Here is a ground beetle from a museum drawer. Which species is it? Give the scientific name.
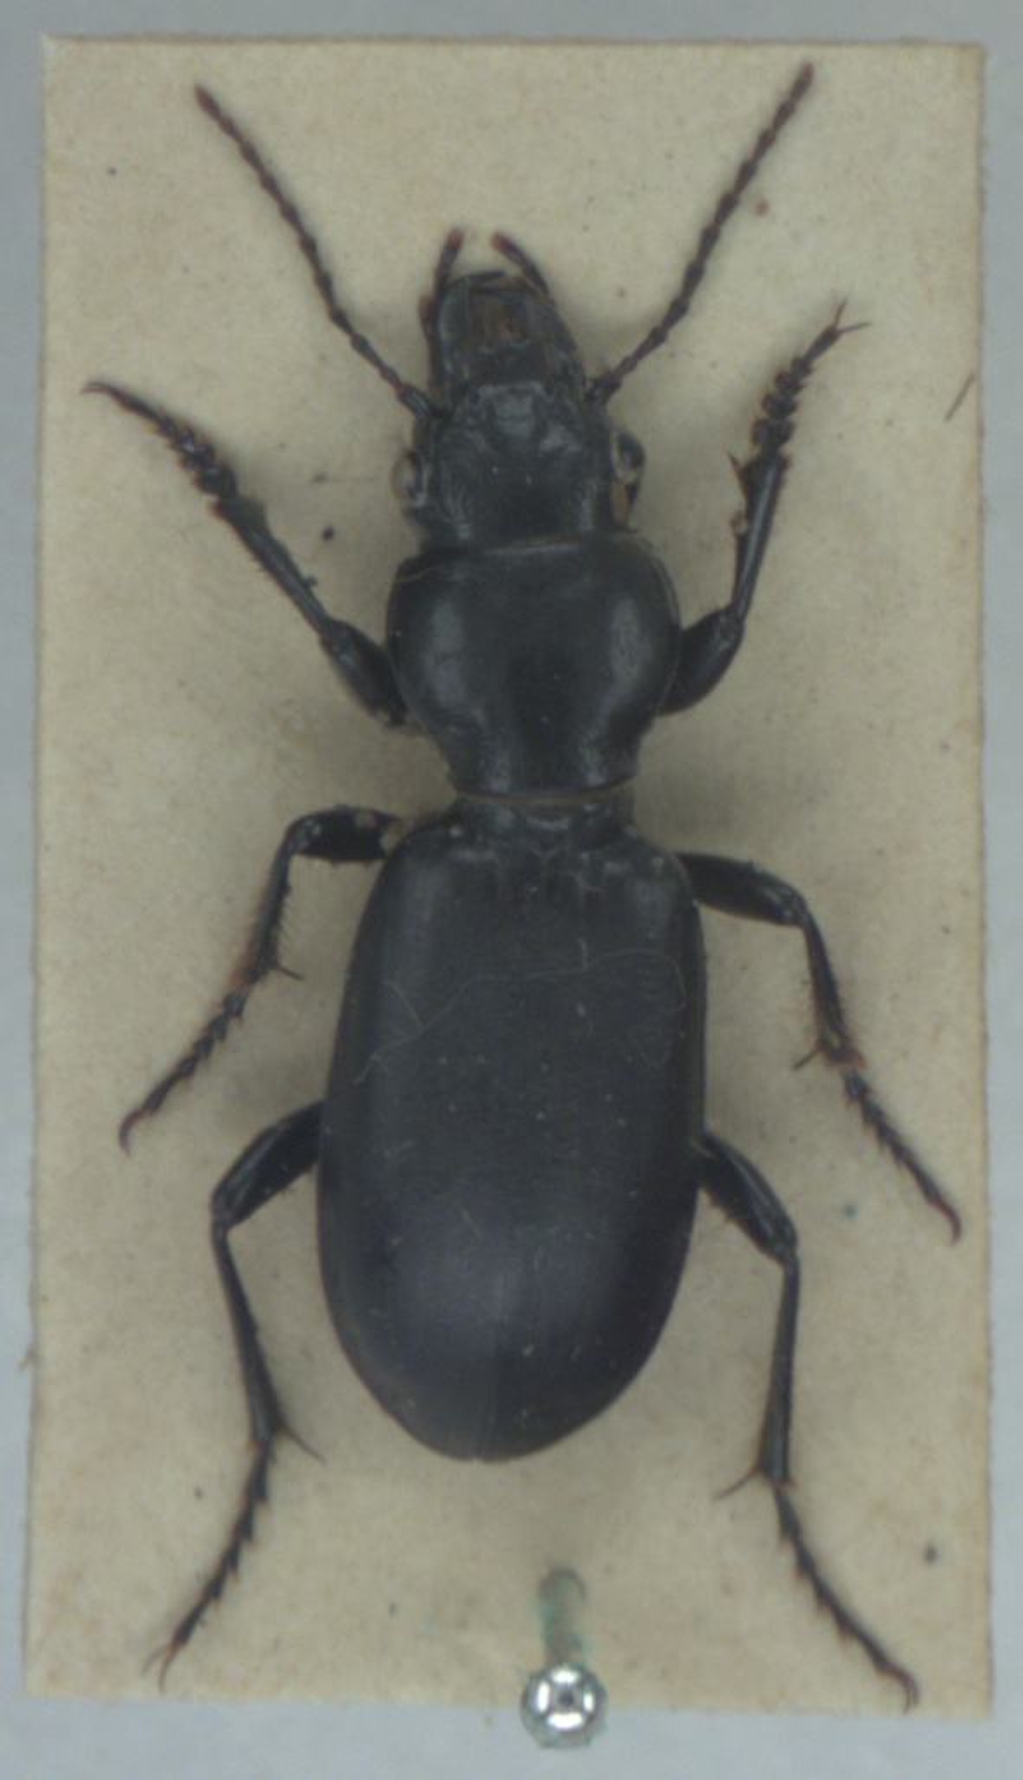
Broscus cephalotes
